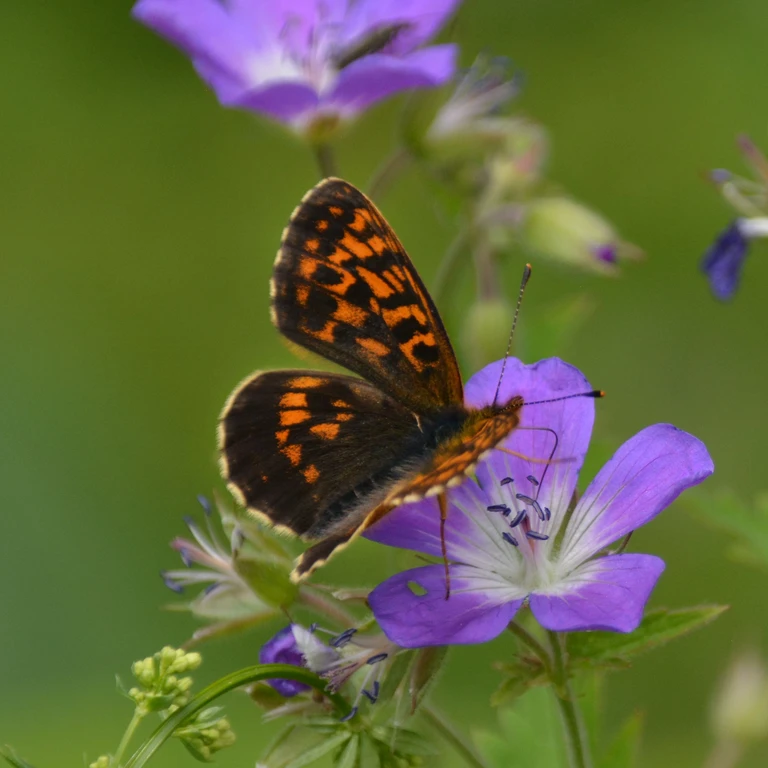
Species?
Boloria thore
